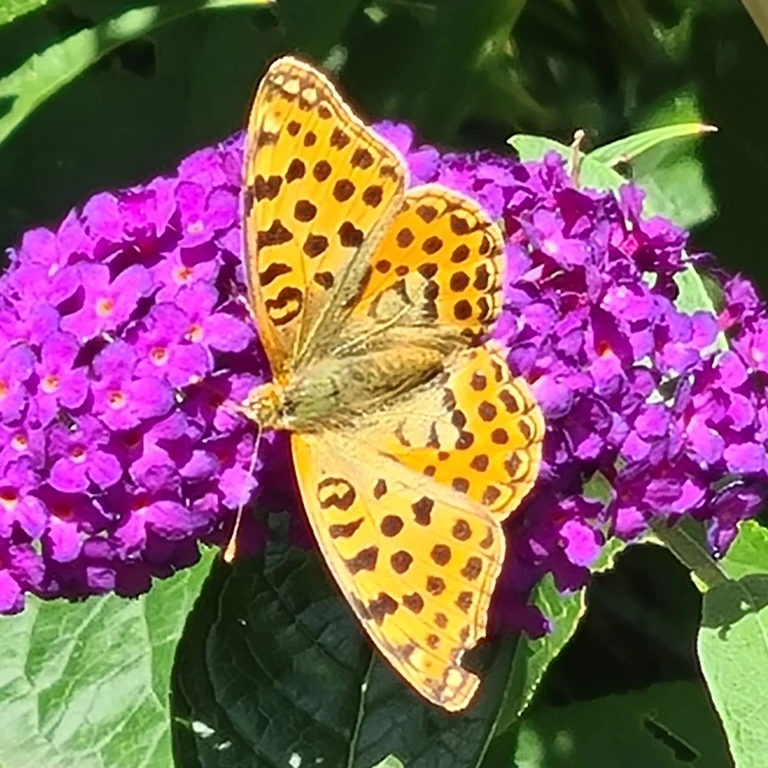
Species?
Issoria lathonia
